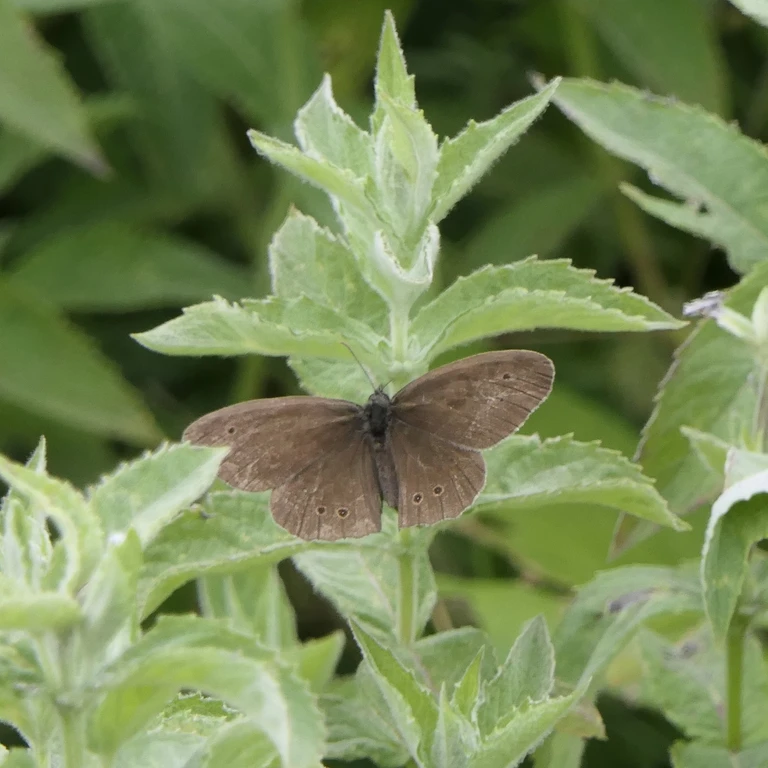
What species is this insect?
Aphantopus hyperantus
